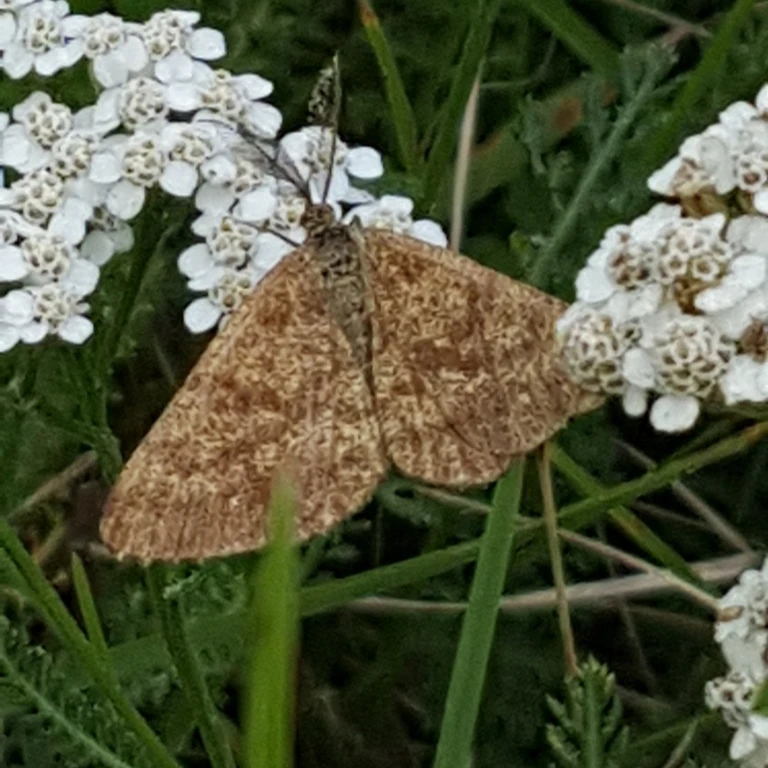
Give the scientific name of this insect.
Ematurga atomaria
